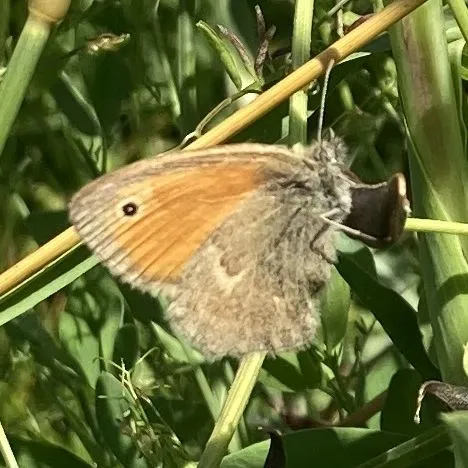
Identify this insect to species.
Coenonympha pamphilus
